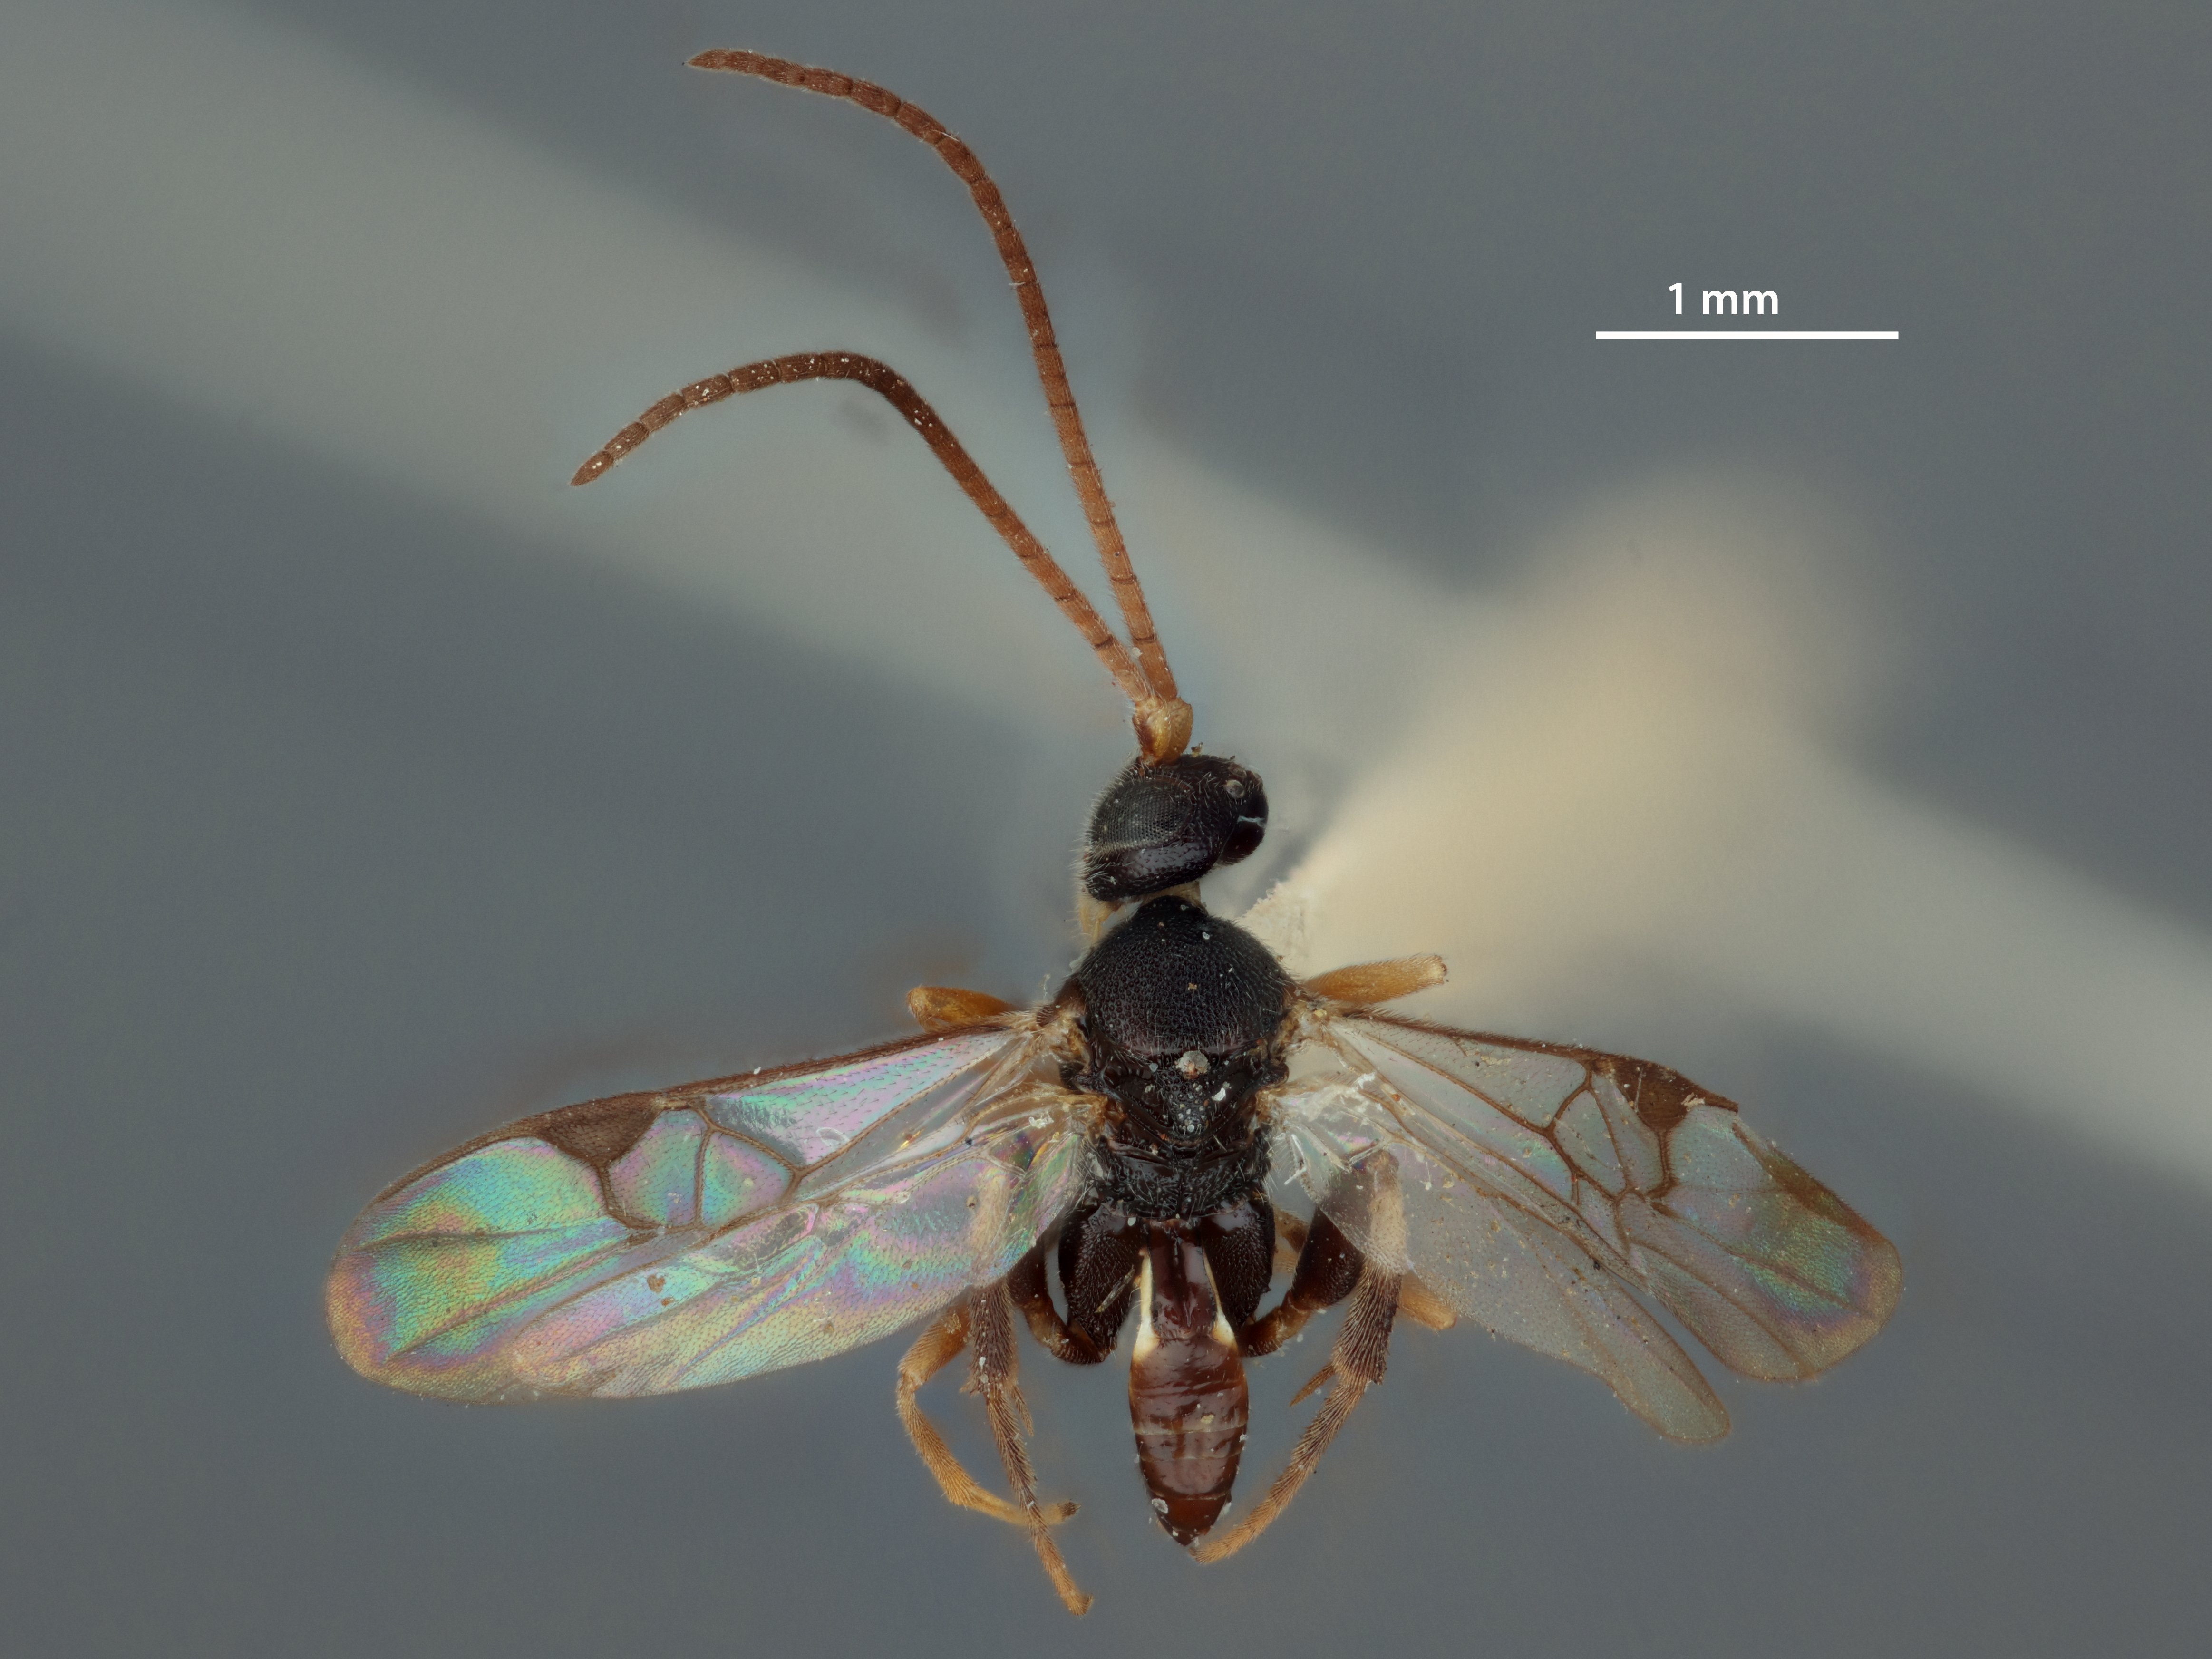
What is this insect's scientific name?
Microgaster fasciipennis
